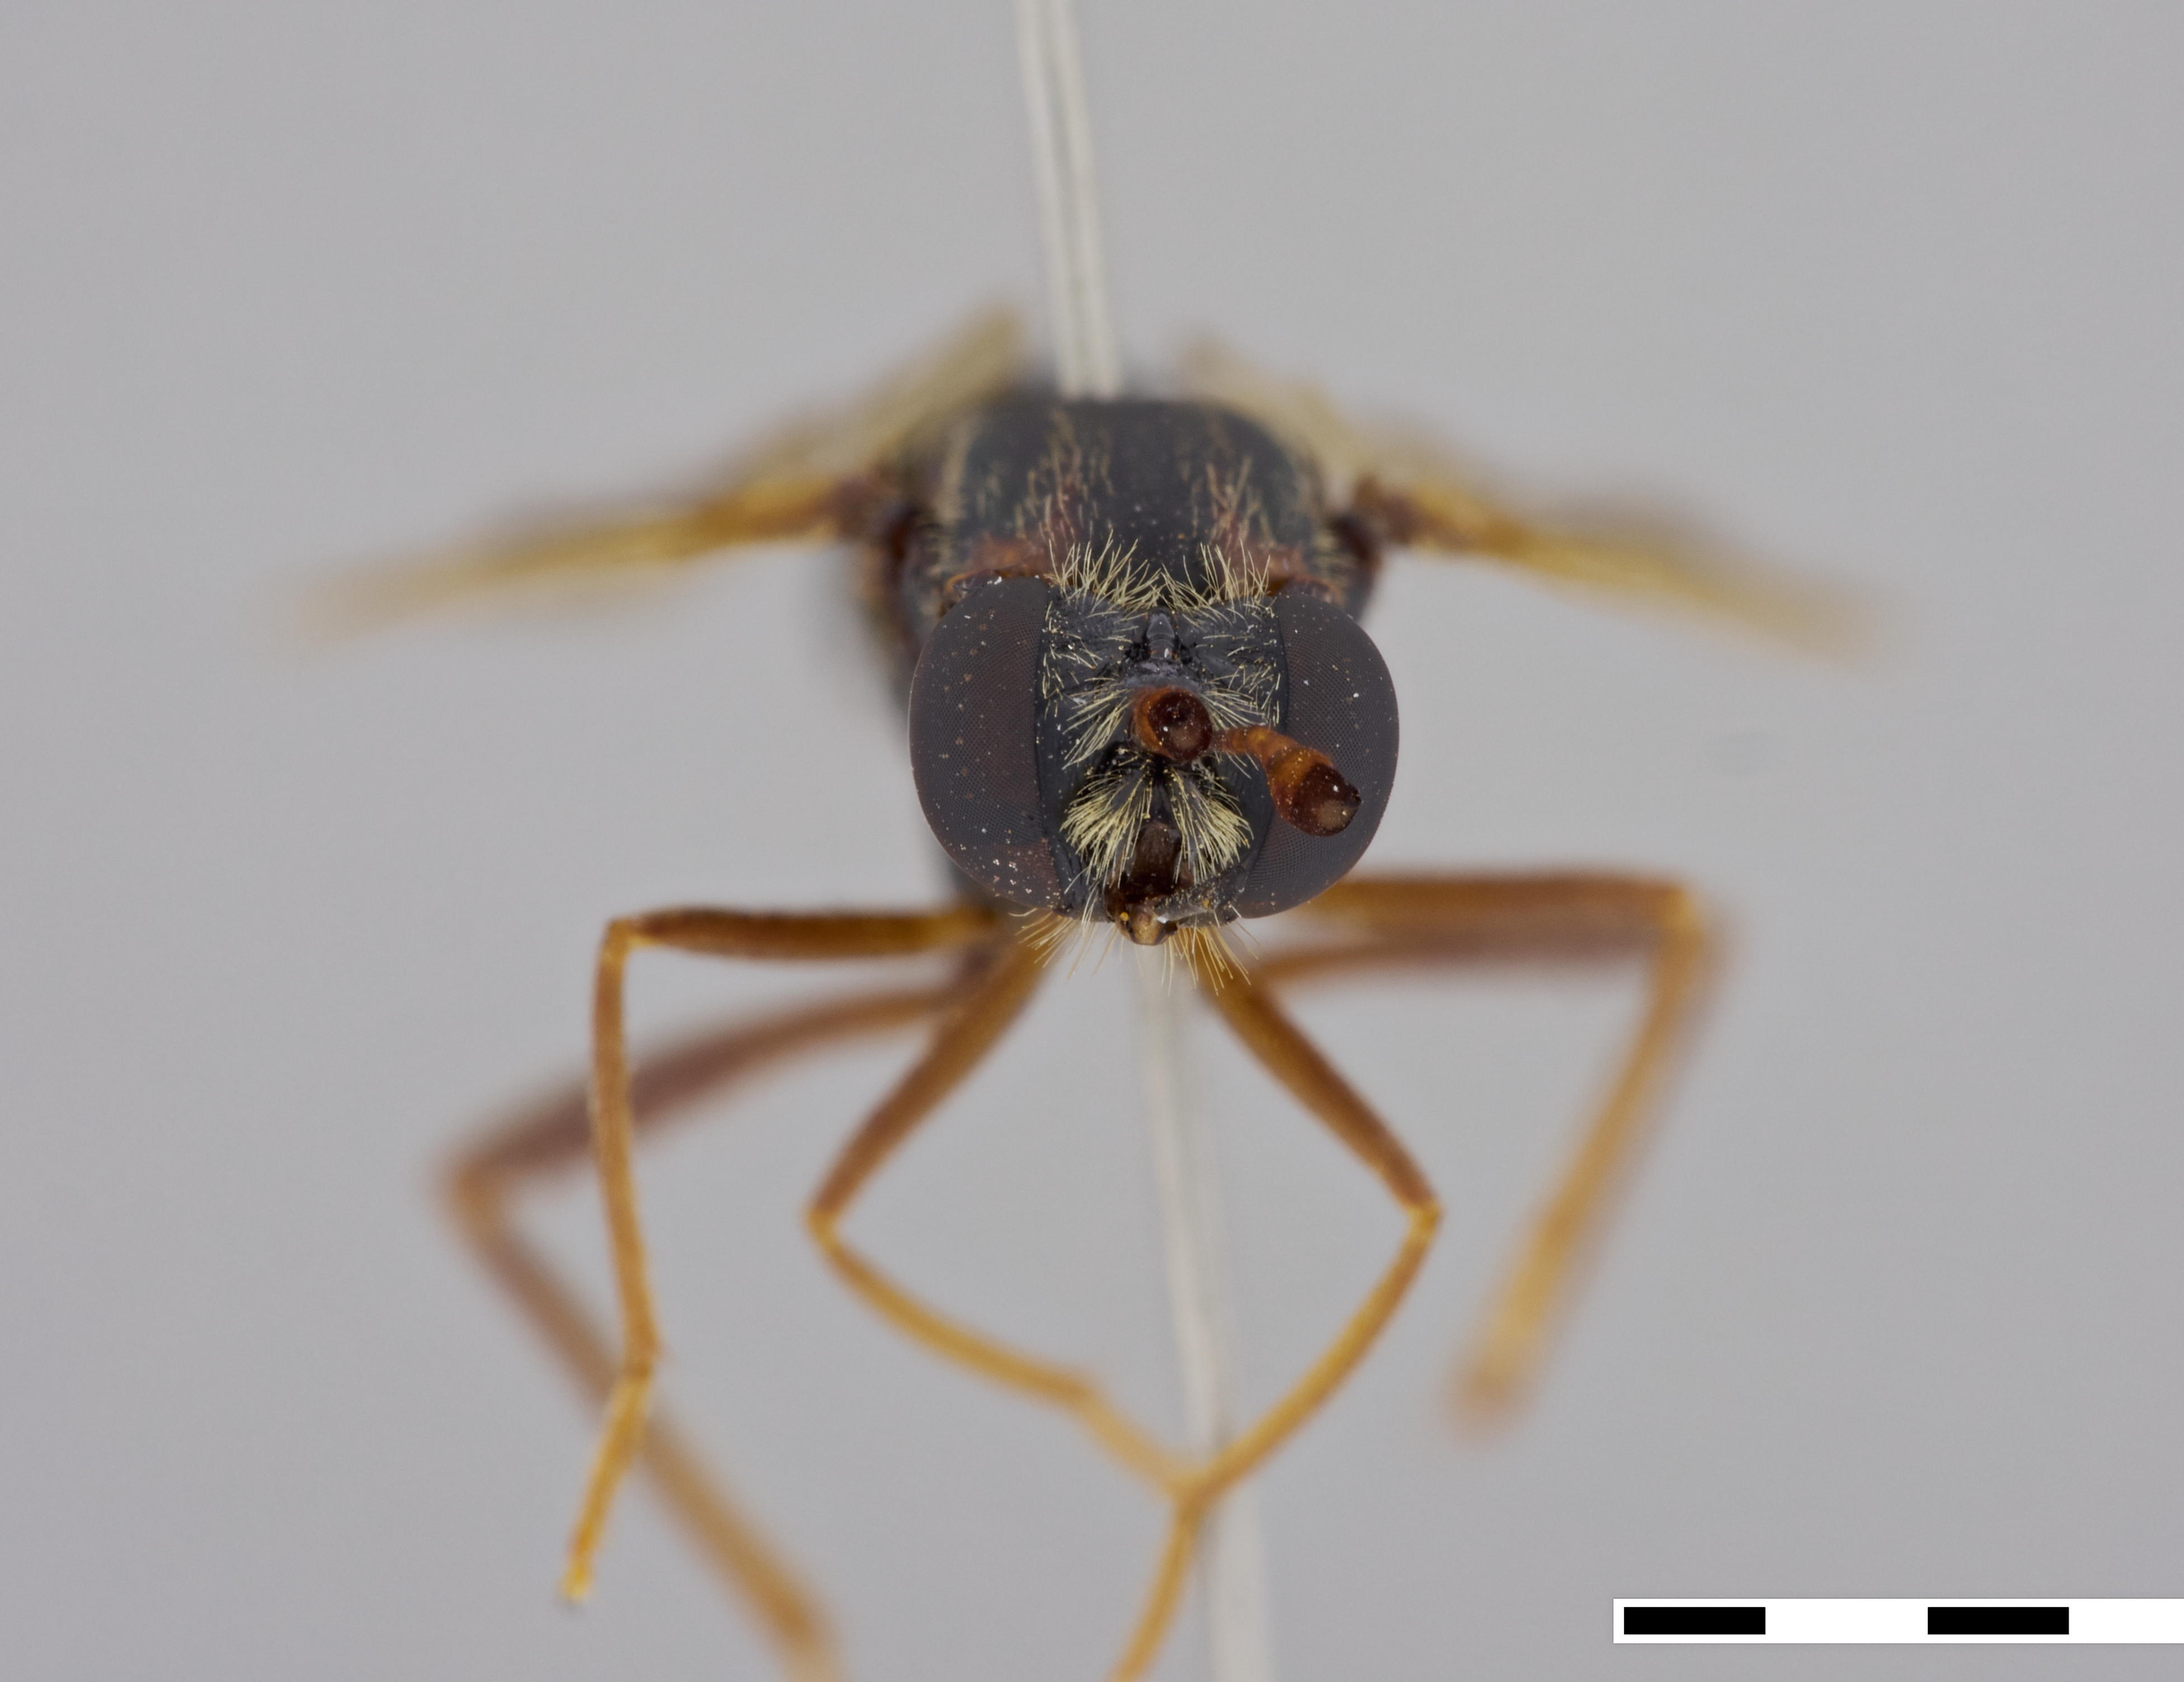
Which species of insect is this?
Arenomydas caerulescens
